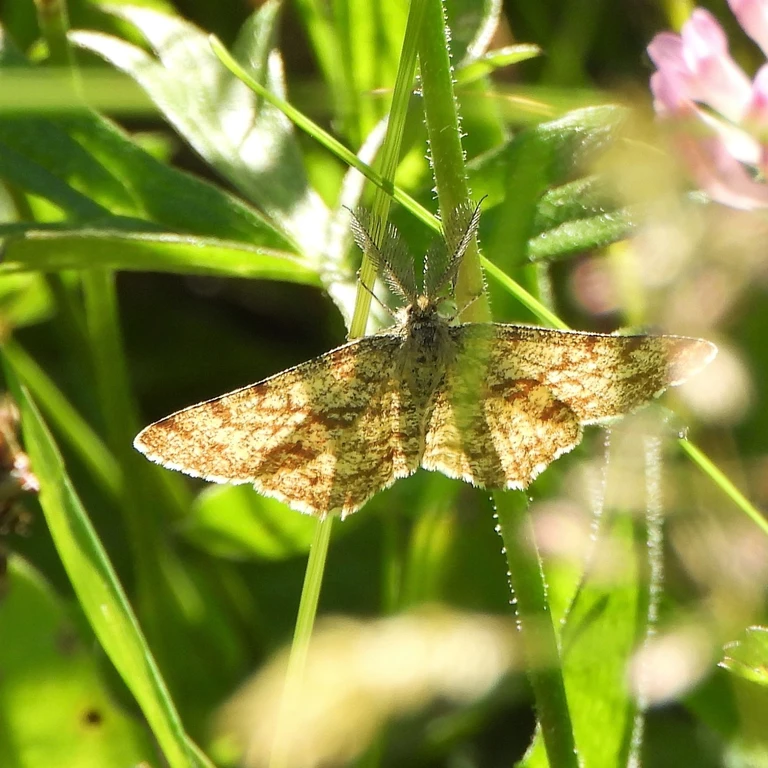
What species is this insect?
Ematurga atomaria
